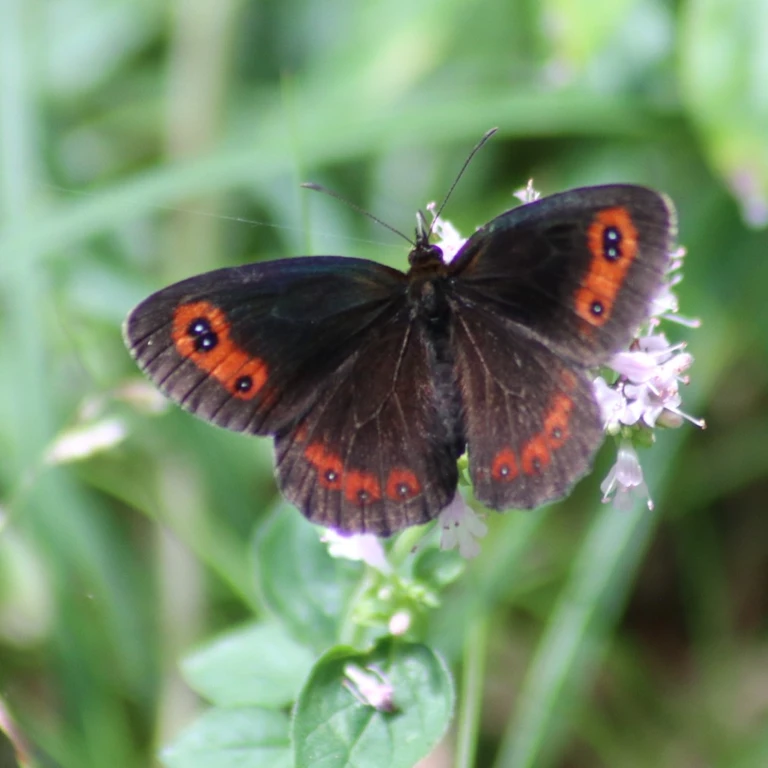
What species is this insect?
Erebia aethiops
